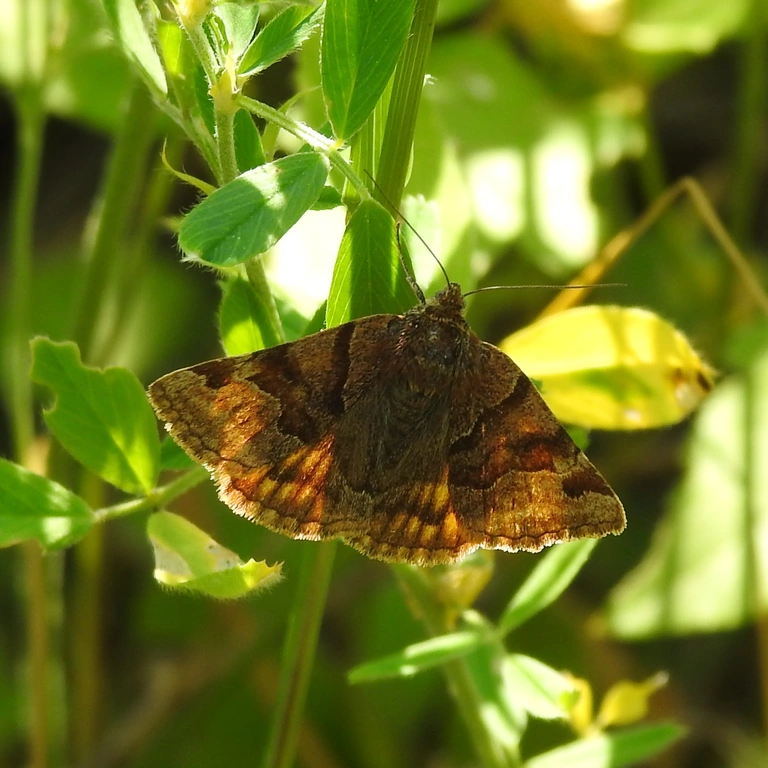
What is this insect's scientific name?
Euclidia glyphica
